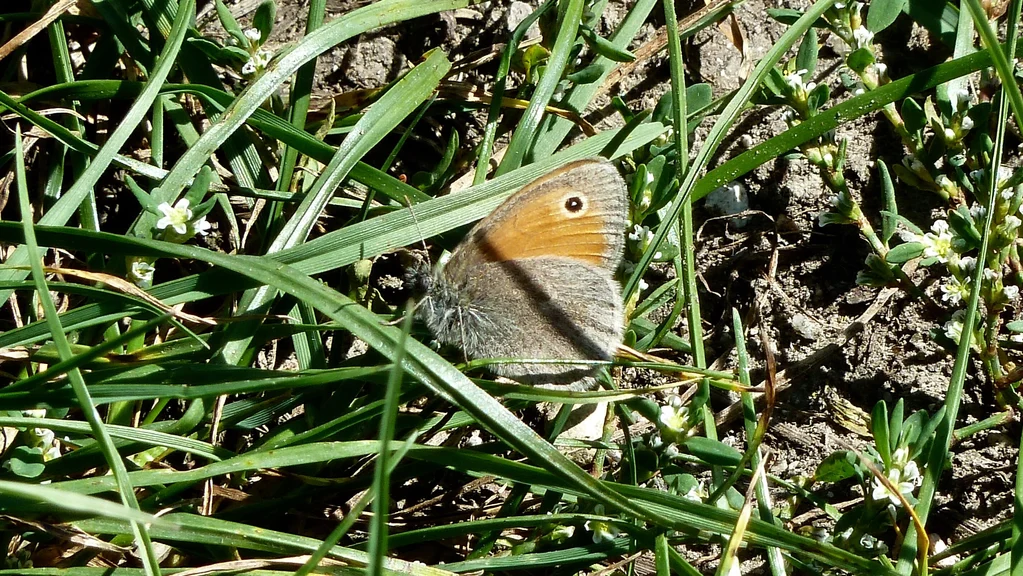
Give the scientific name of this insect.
Coenonympha pamphilus
